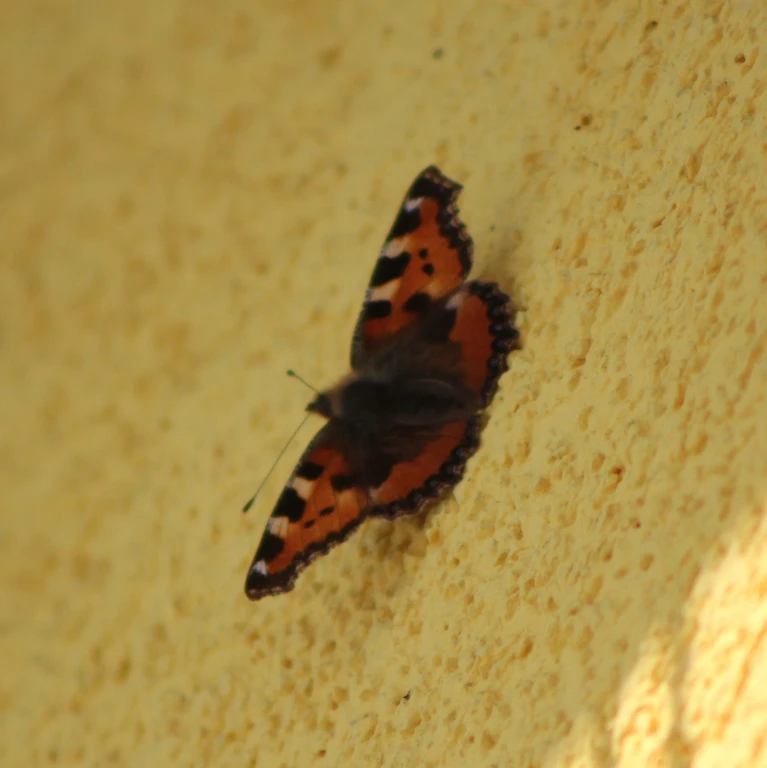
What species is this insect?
Aglais urticae
